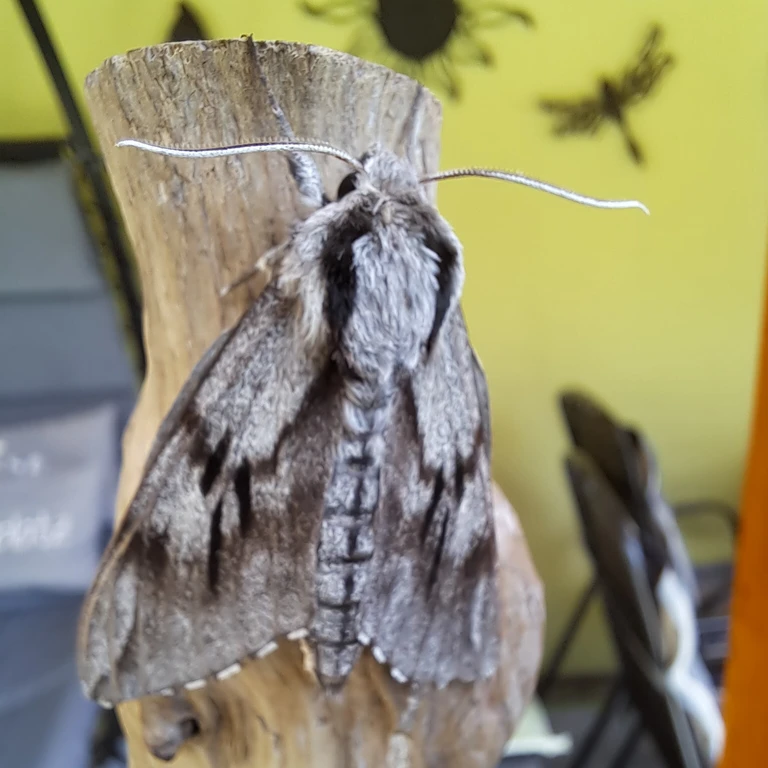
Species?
Sphinx pinastri
